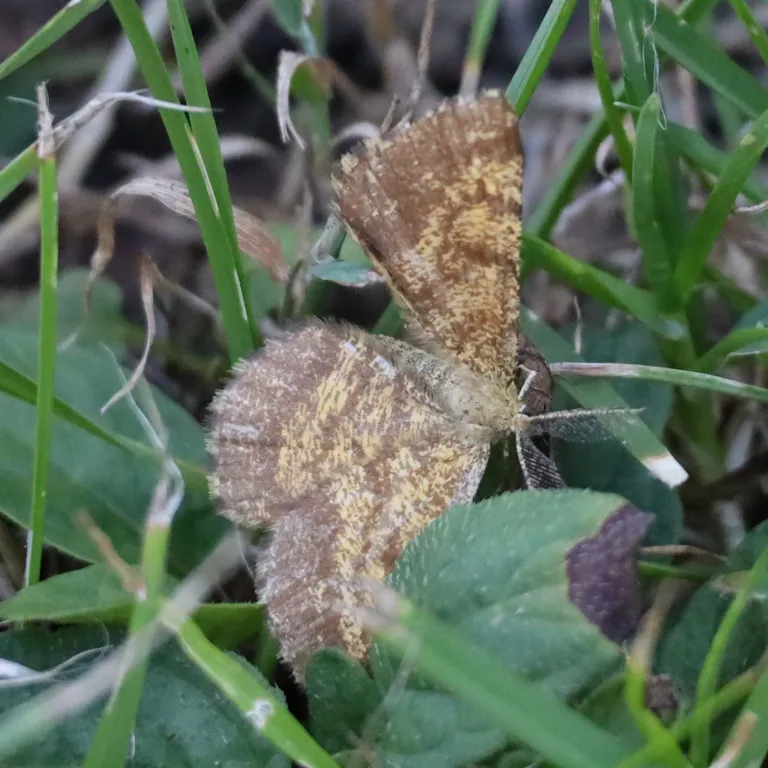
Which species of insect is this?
Ematurga atomaria
